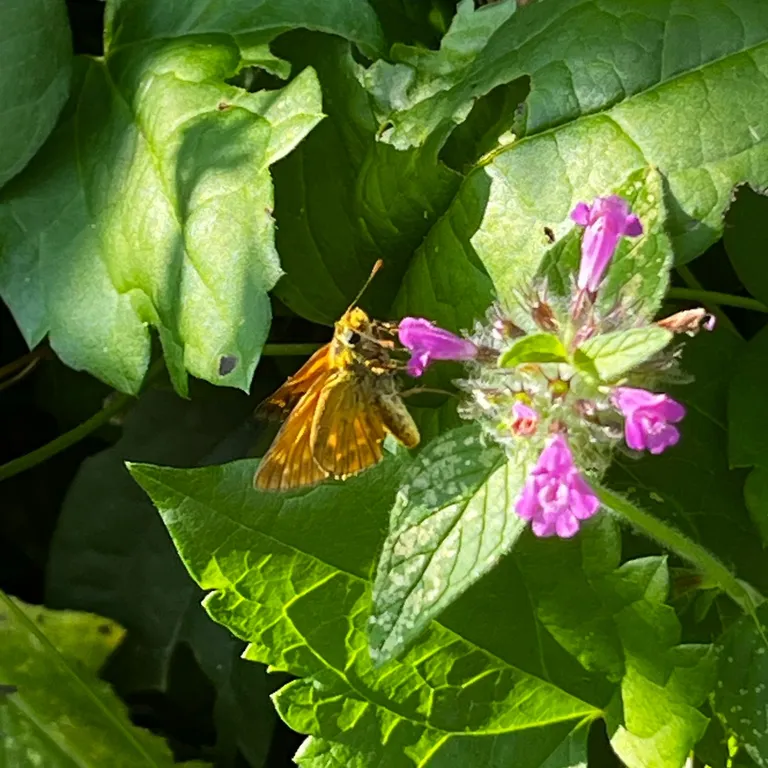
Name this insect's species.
Ochlodes sylvanus (also Ochlodes venata)
